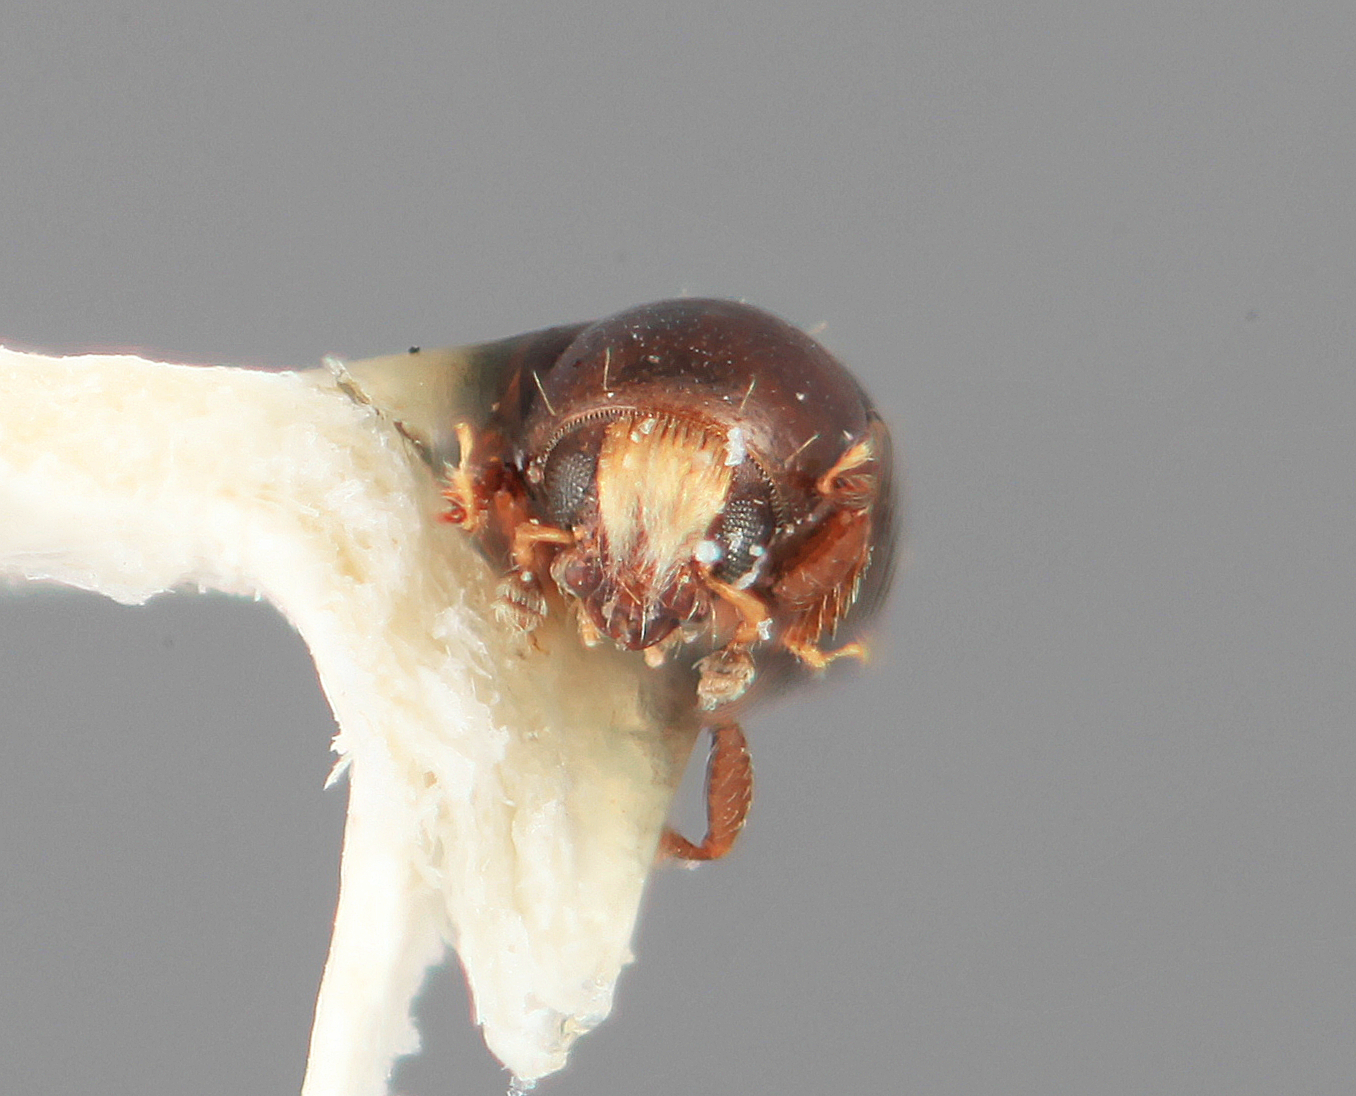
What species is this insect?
Scolytodes acares
